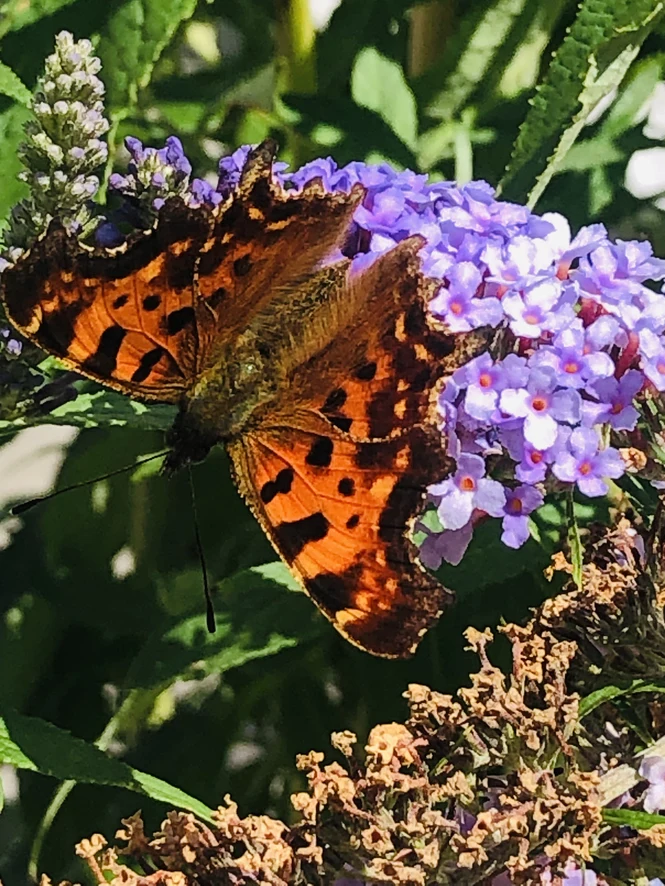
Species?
Polygonia c-album
